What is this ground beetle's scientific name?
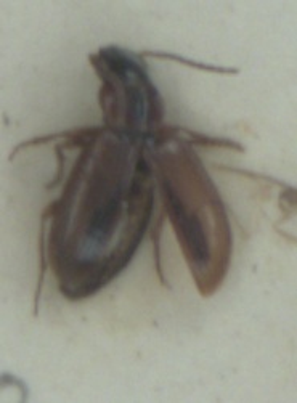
Dicheirotrichus placidus
